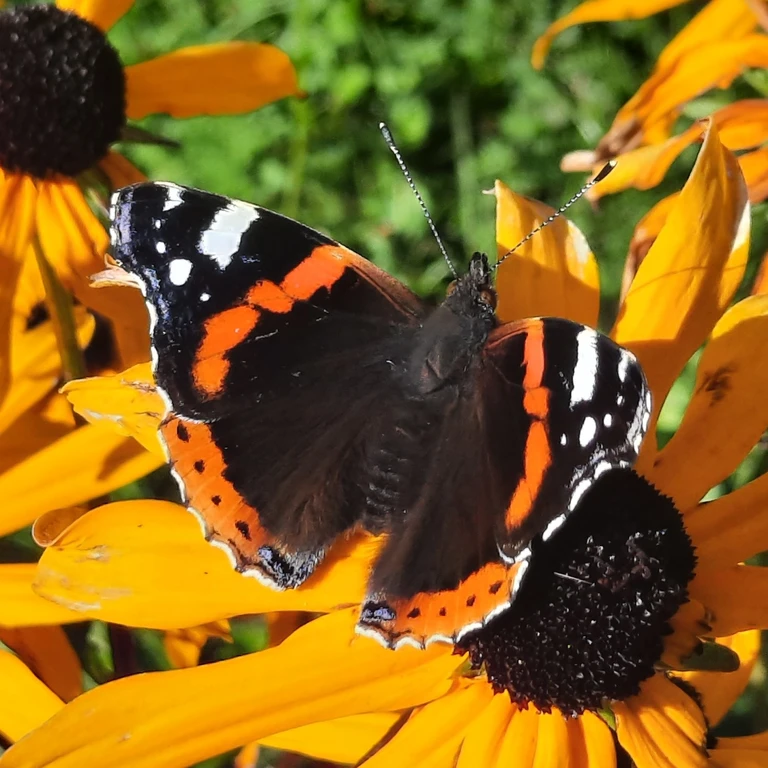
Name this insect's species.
Vanessa atalanta
